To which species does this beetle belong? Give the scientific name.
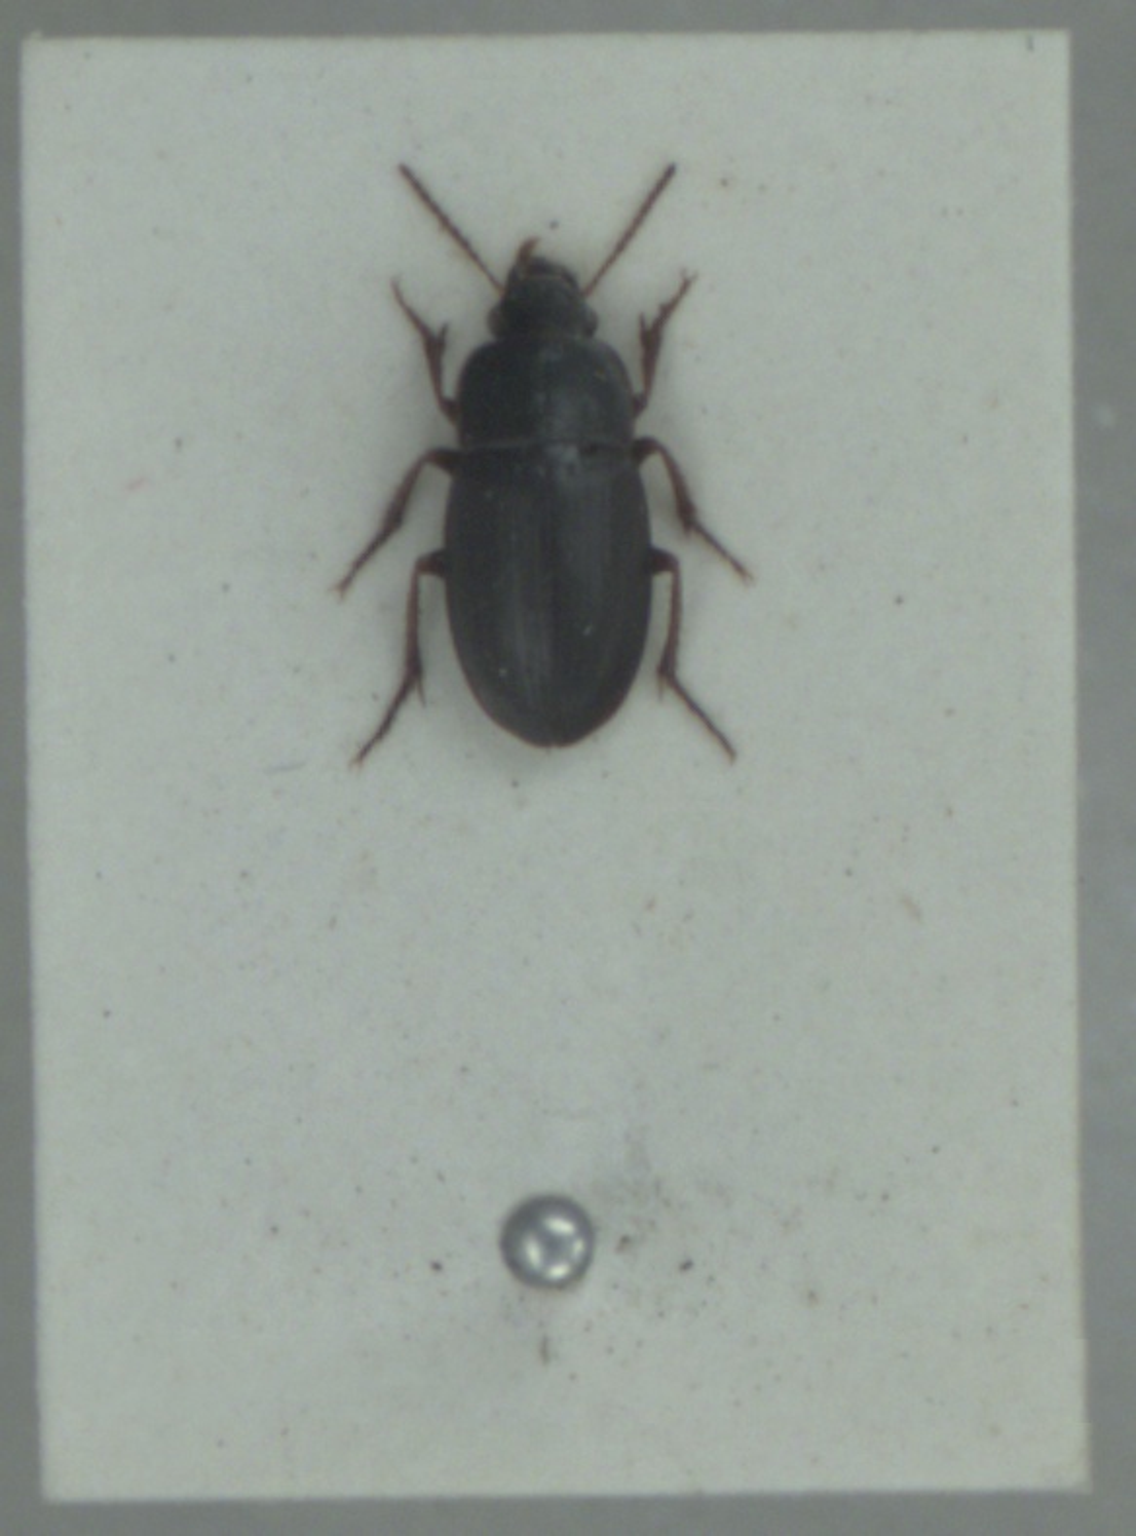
Harpalus anxius
